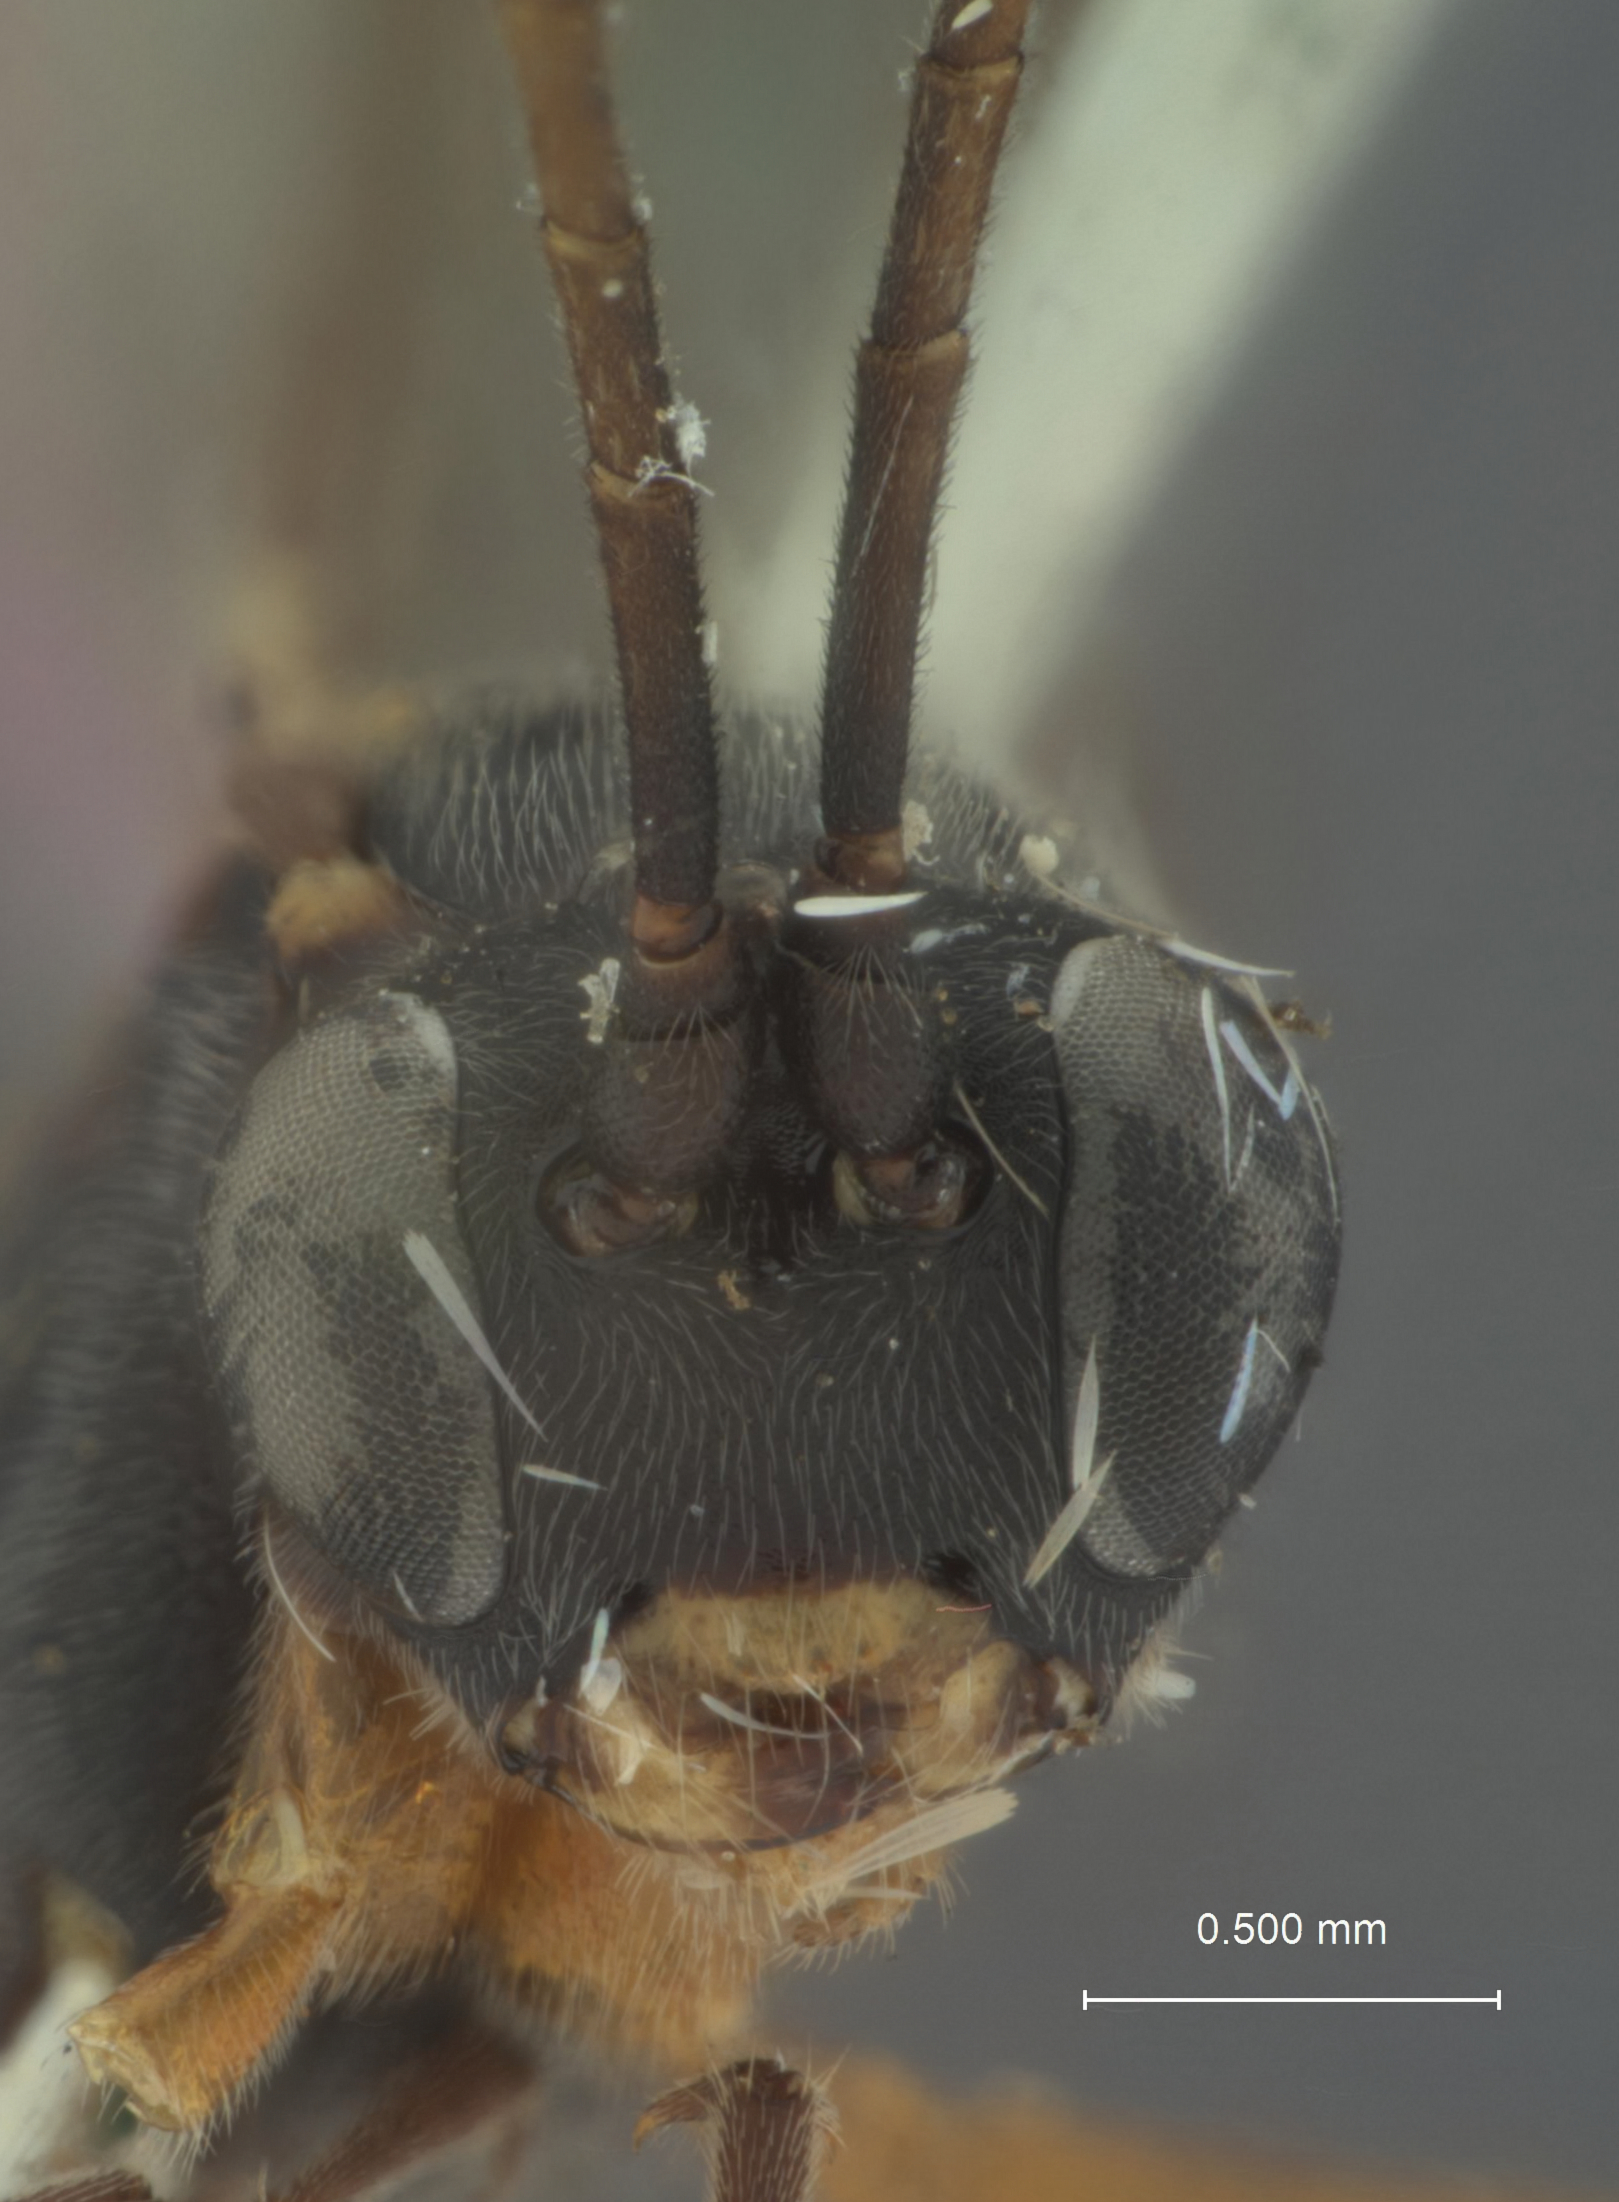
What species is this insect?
Calliphrurus kukakensis
